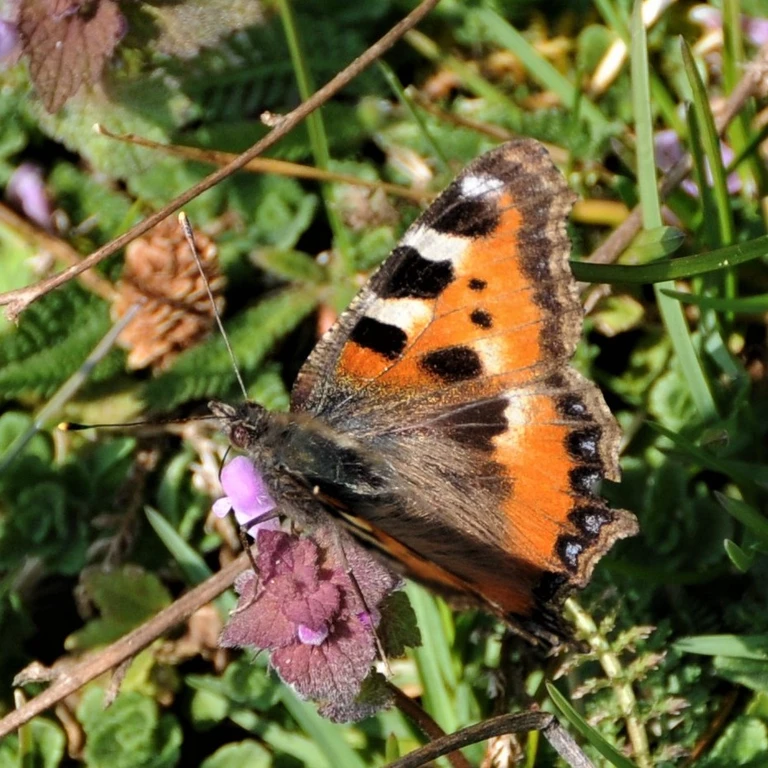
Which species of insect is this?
Aglais urticae
